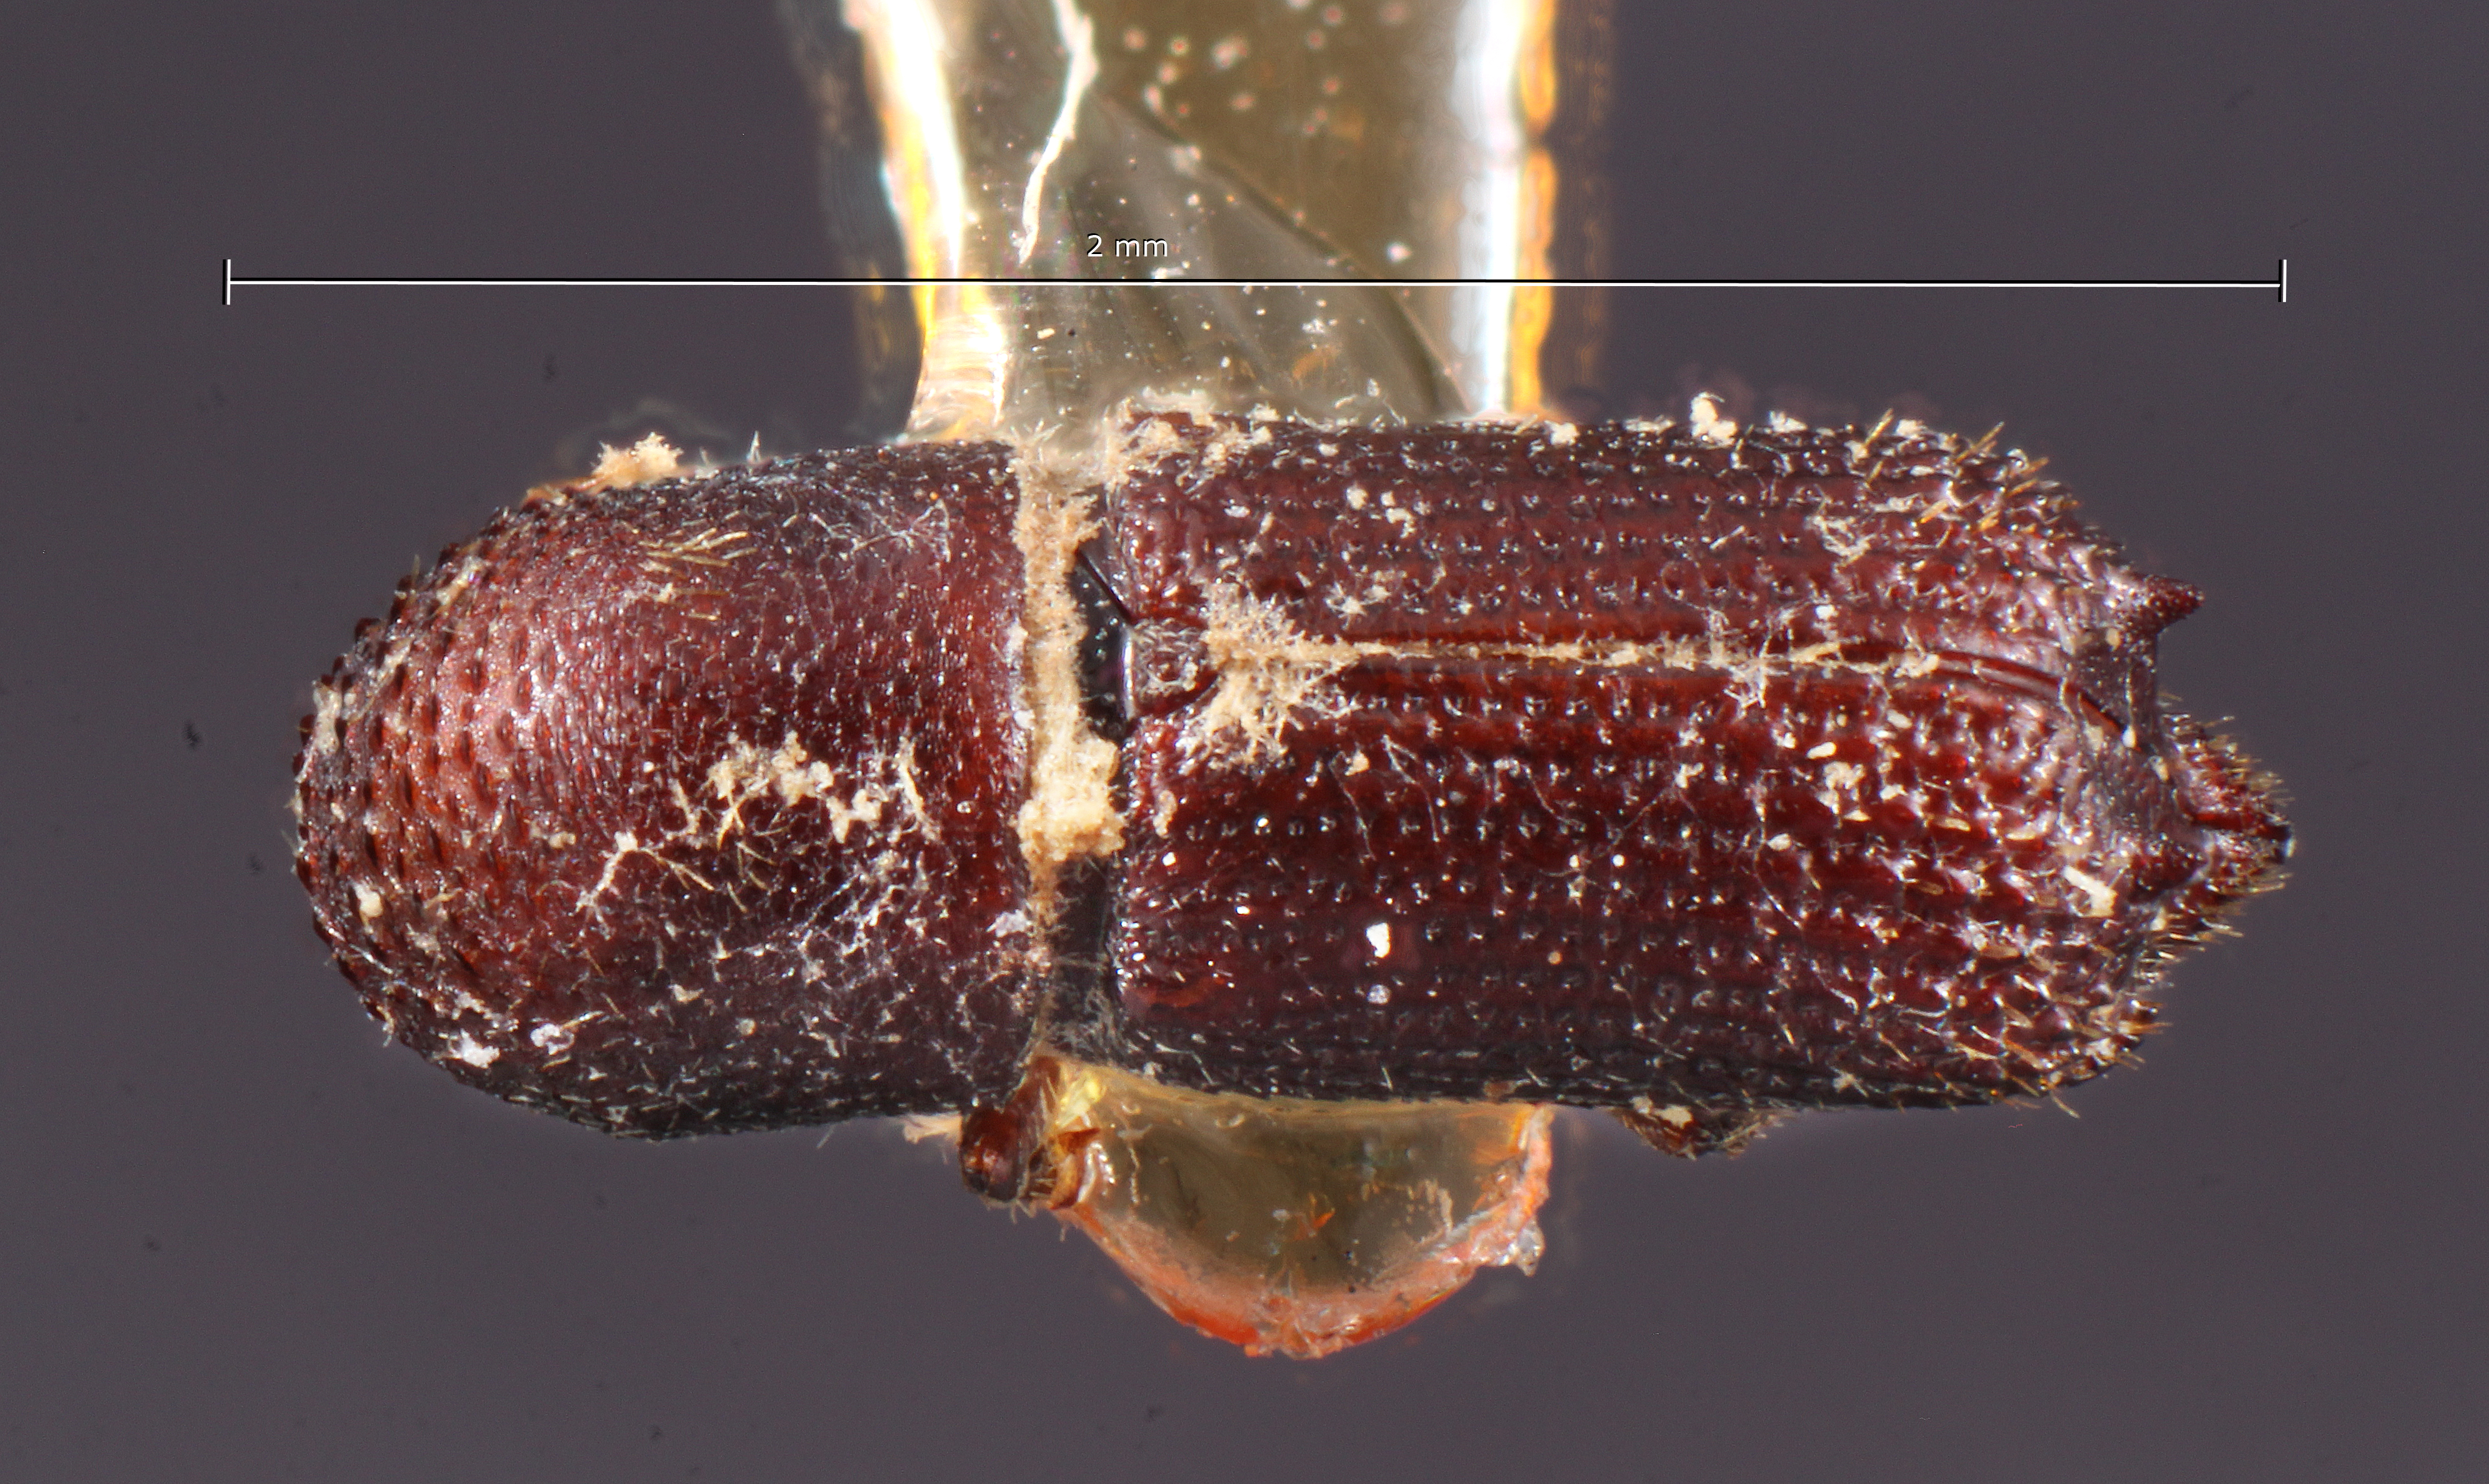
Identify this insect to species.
Micracis harnedi
